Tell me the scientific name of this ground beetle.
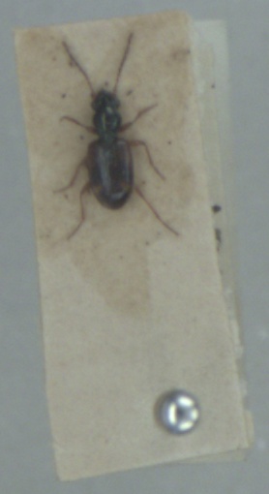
Bembidion articulatum
